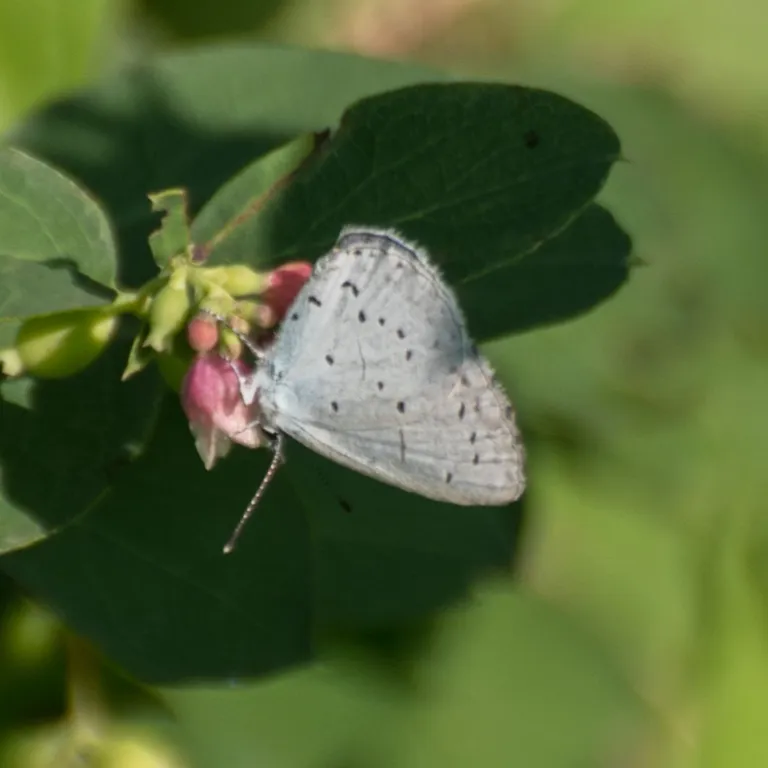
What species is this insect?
Celastrina argiolus
